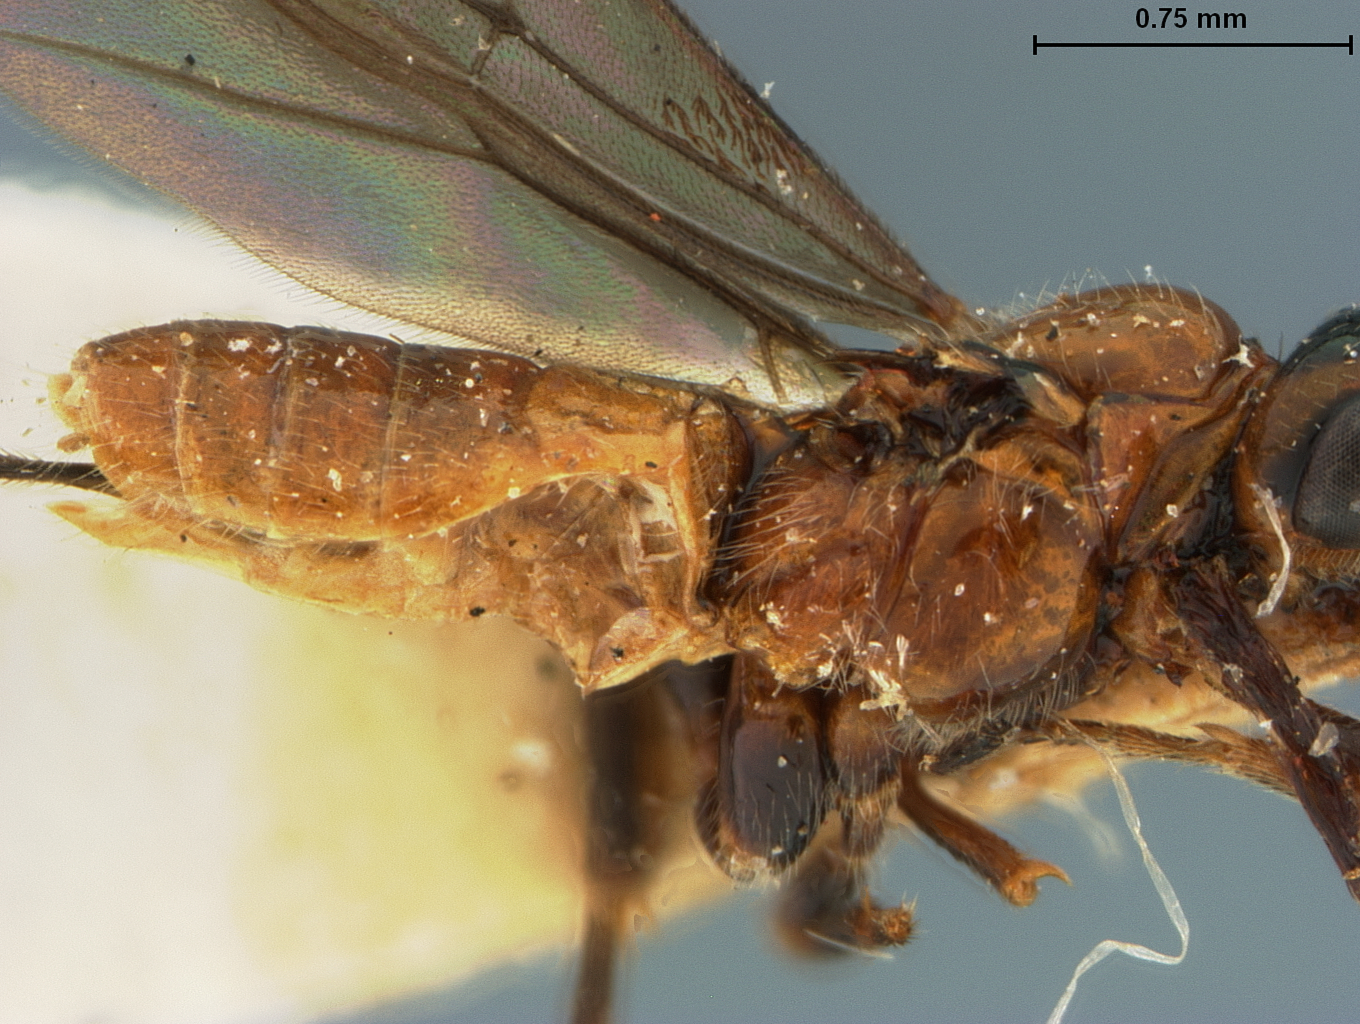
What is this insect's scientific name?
Bracon maculiceps
